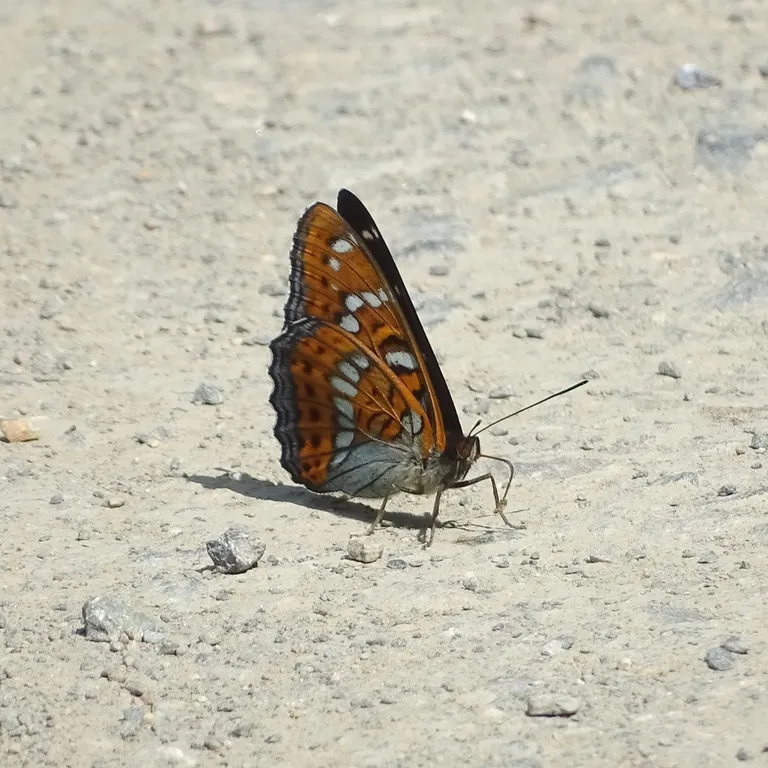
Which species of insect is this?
Limenitis populi
